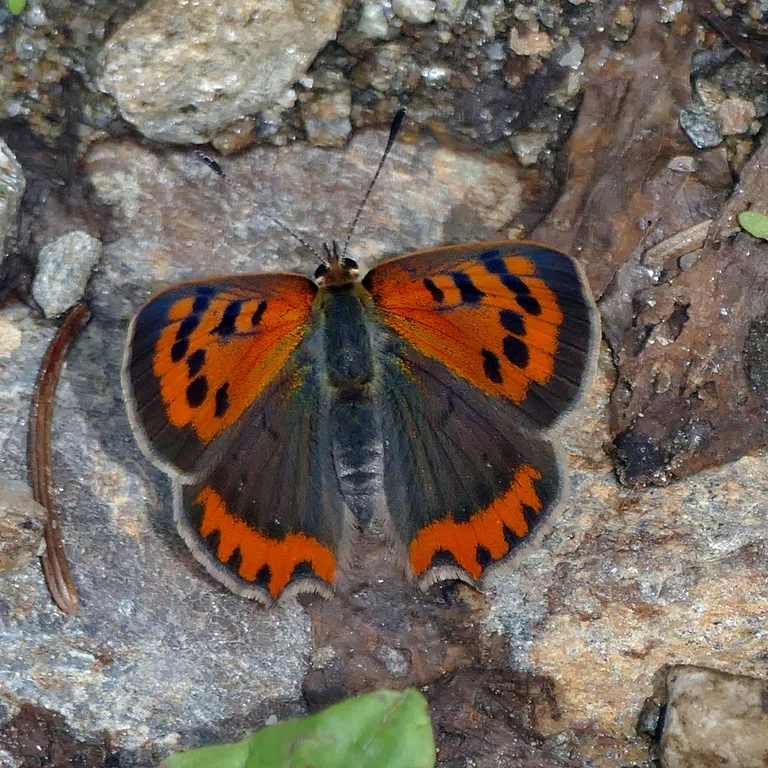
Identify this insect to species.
Lycaena phlaeas
